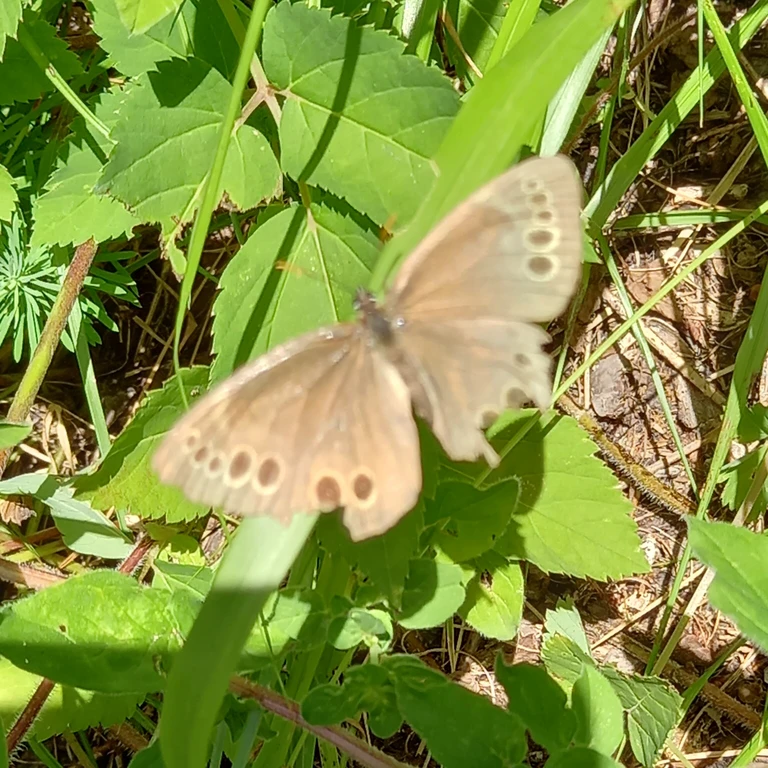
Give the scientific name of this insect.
Lopinga achine (also Pararge achine)
